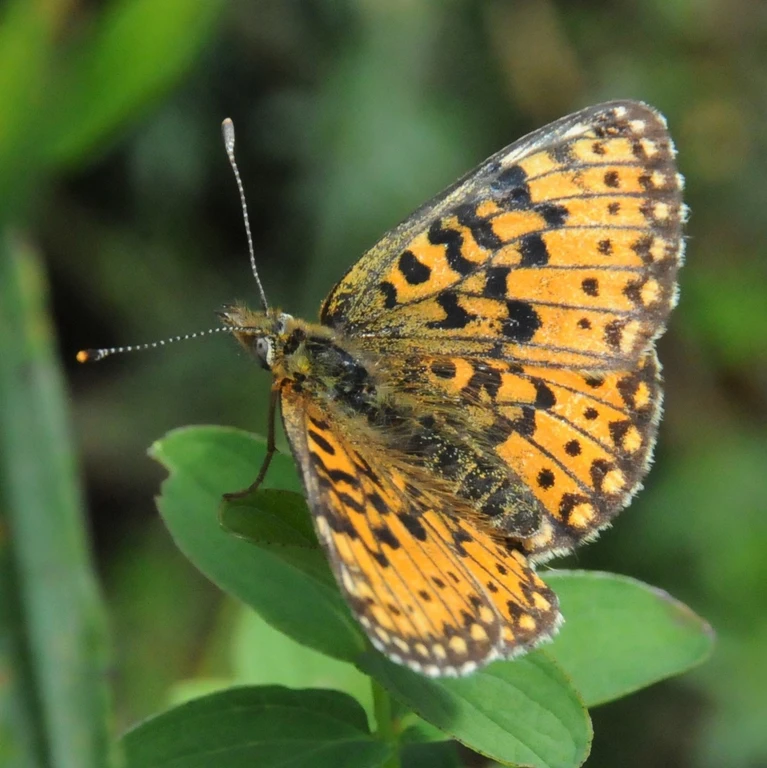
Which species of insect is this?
Boloria selene
